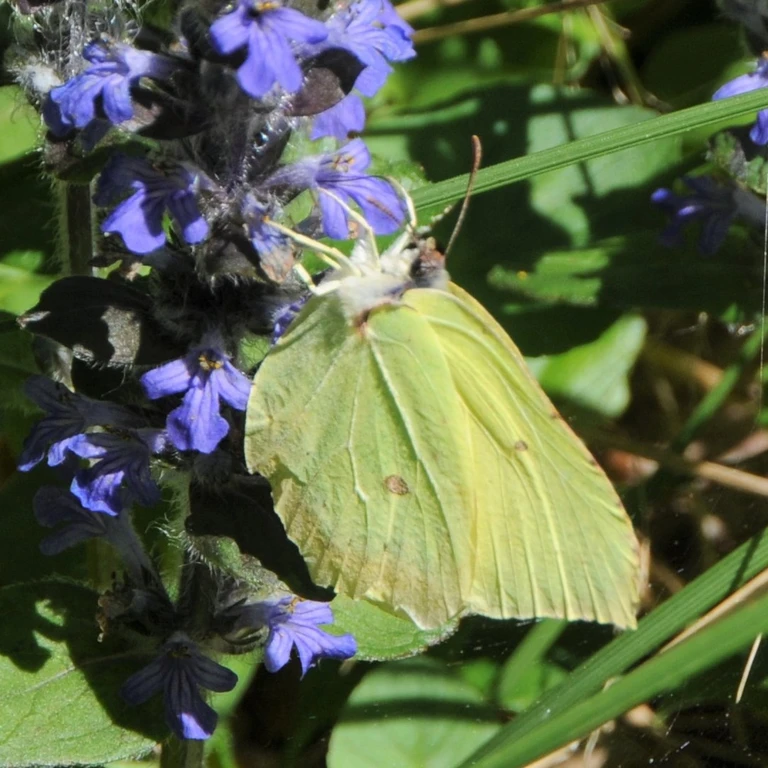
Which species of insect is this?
Gonepteryx rhamni
